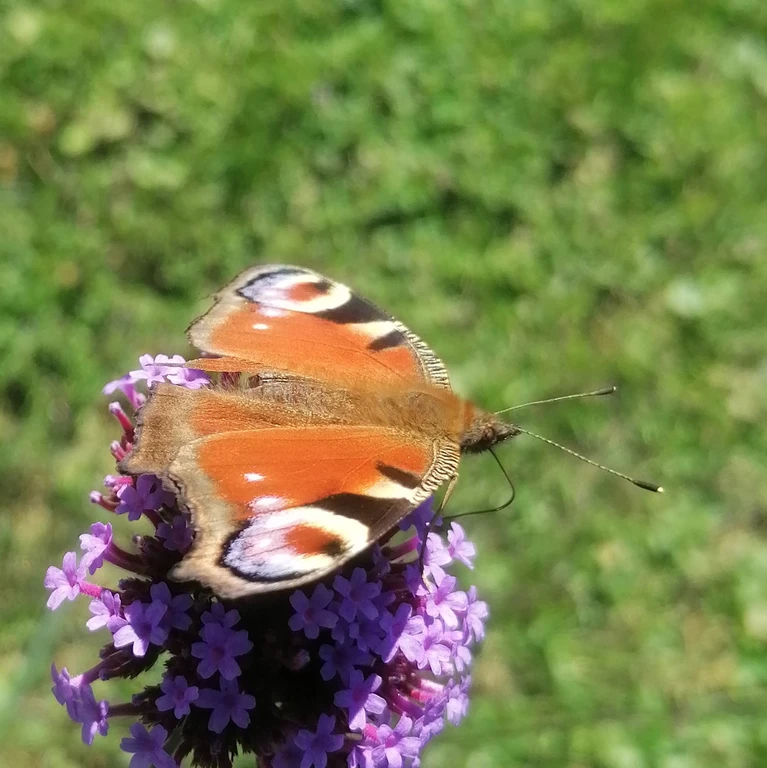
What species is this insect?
Aglais io
